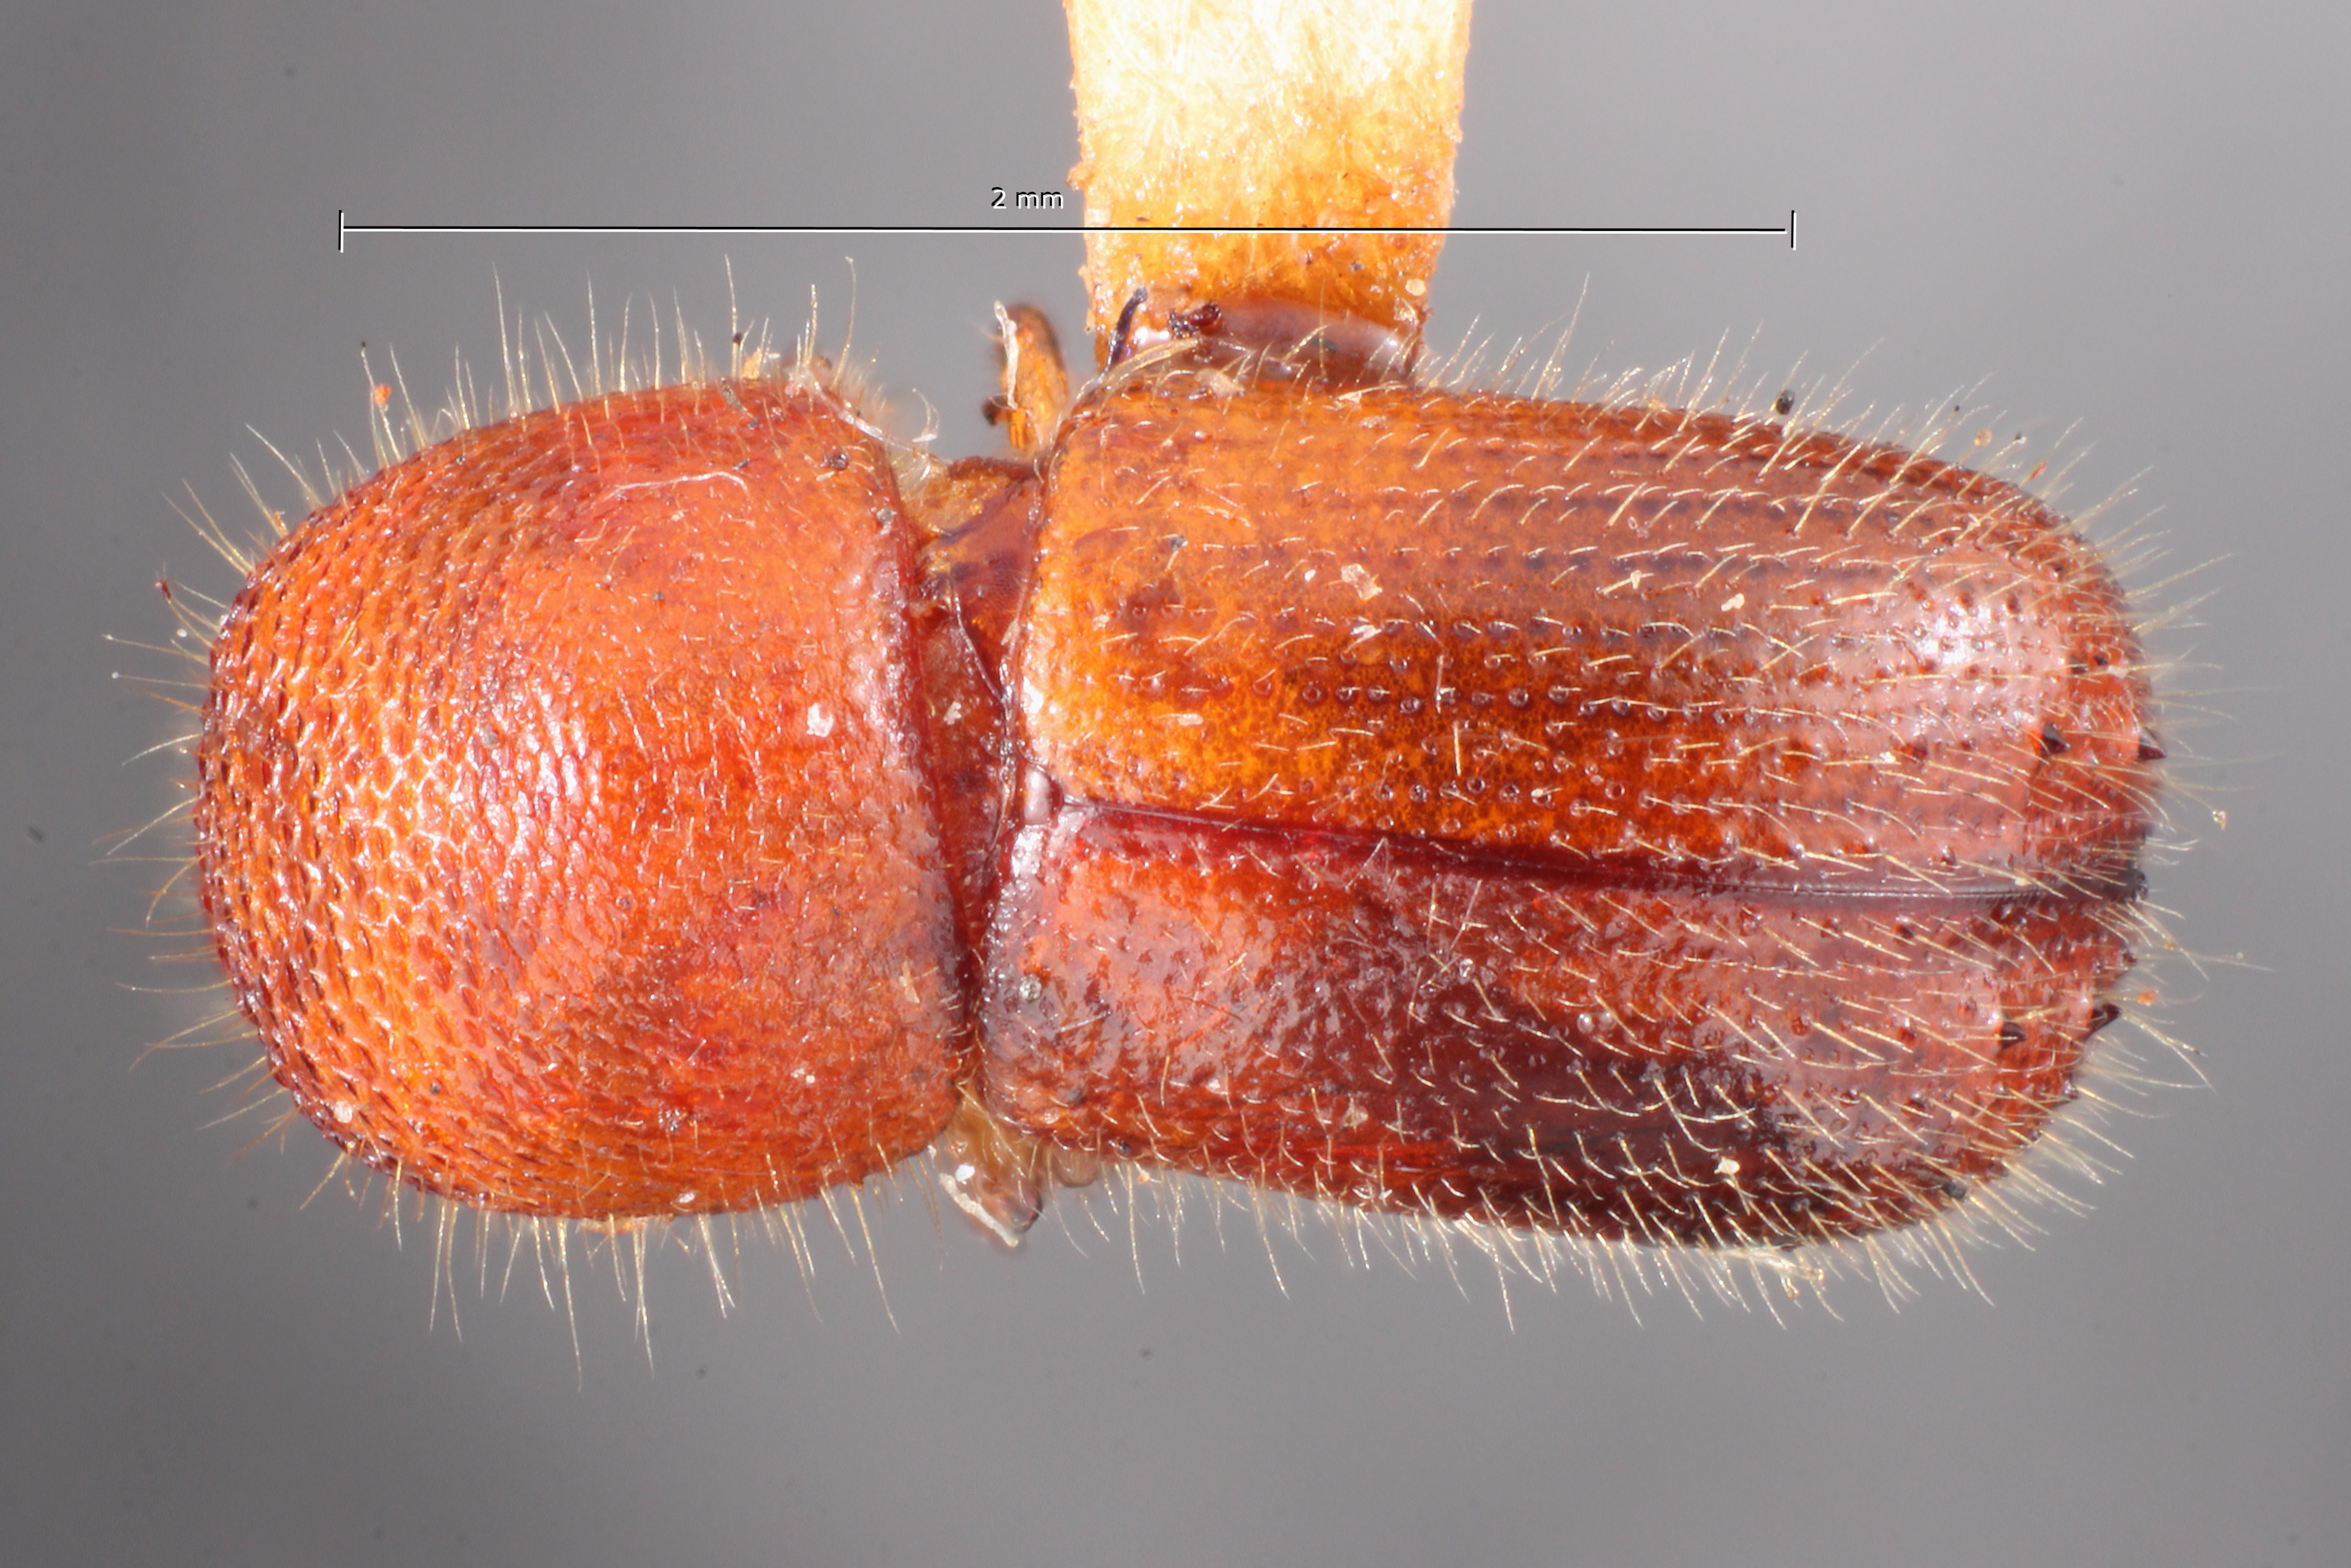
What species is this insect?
Ambrosiodmus guatemalensis
